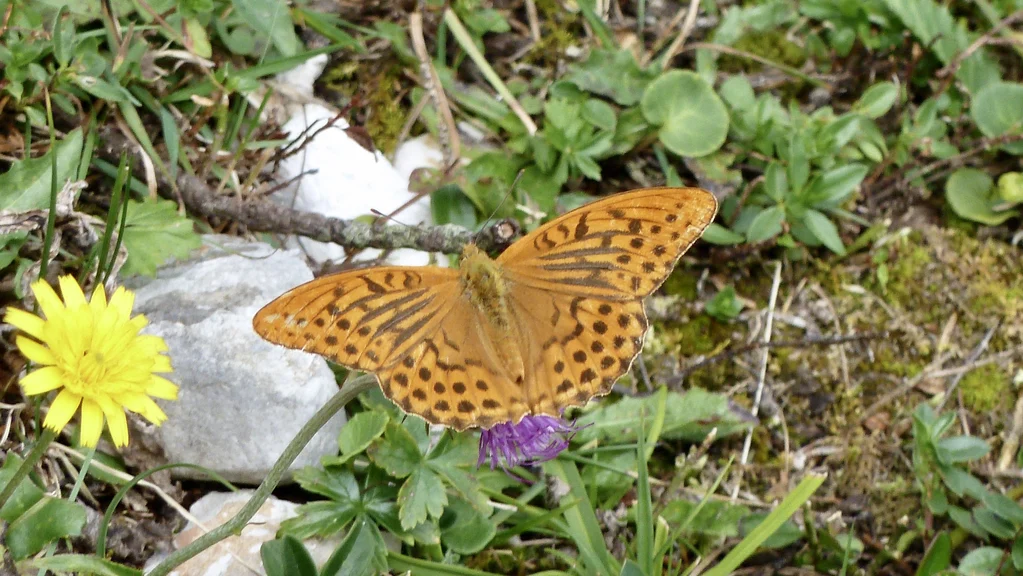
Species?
Argynnis paphia
